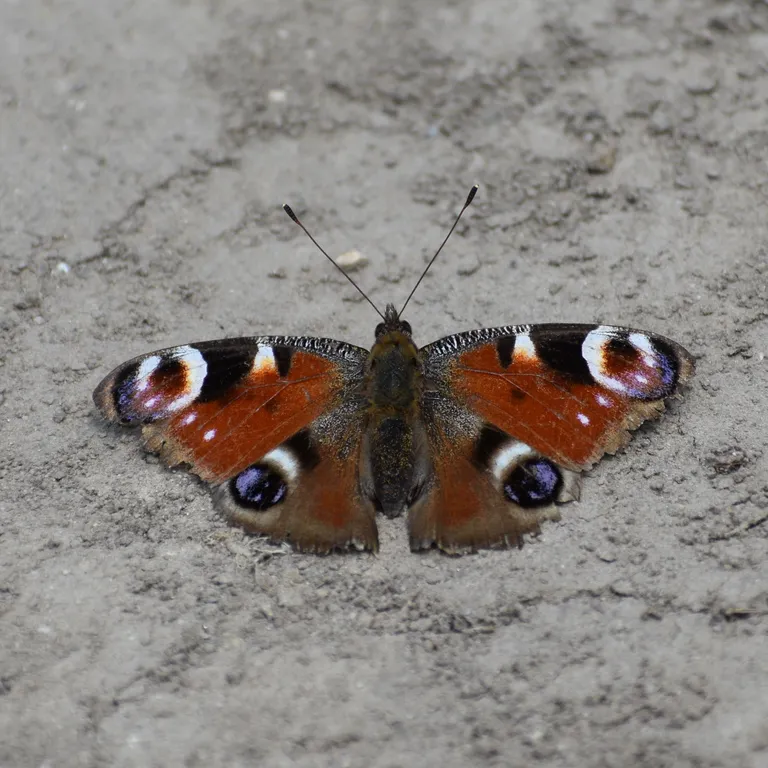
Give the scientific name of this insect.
Aglais io
